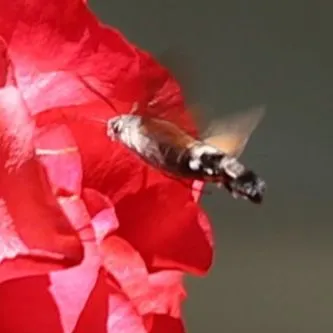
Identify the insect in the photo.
Macroglossum stellatarum
